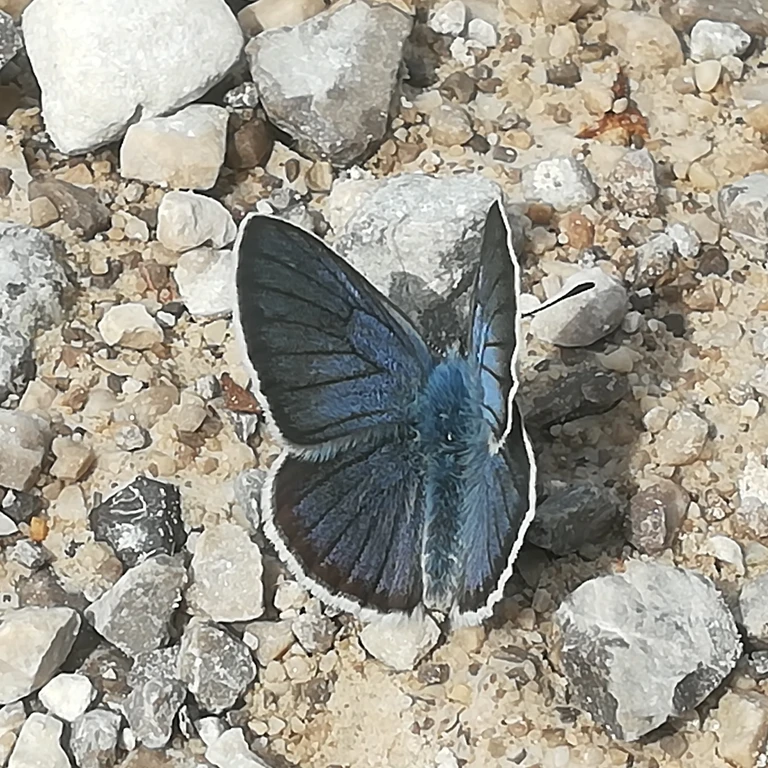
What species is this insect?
Cyaniris semiargus
